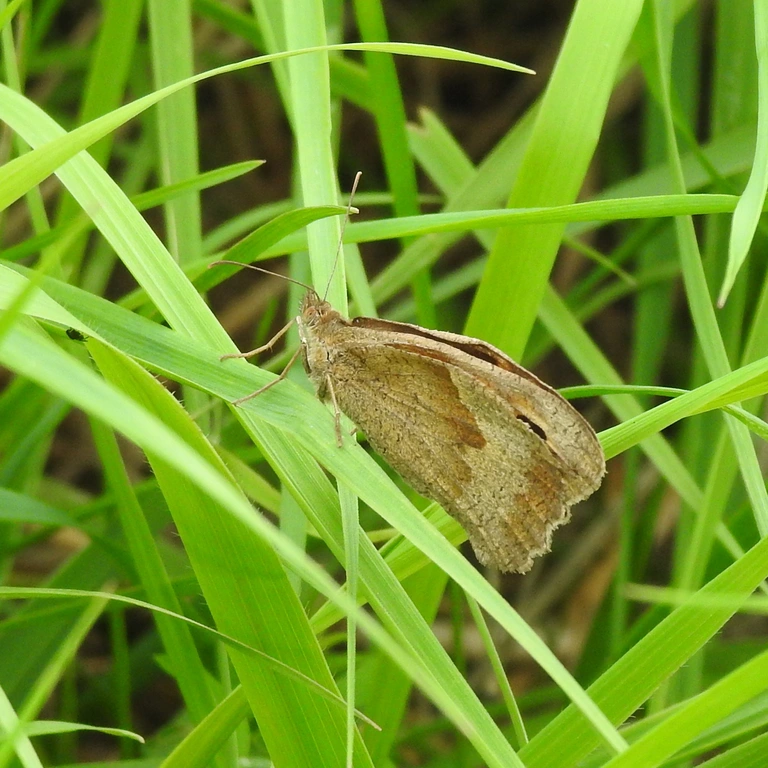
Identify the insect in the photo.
Maniola jurtina
